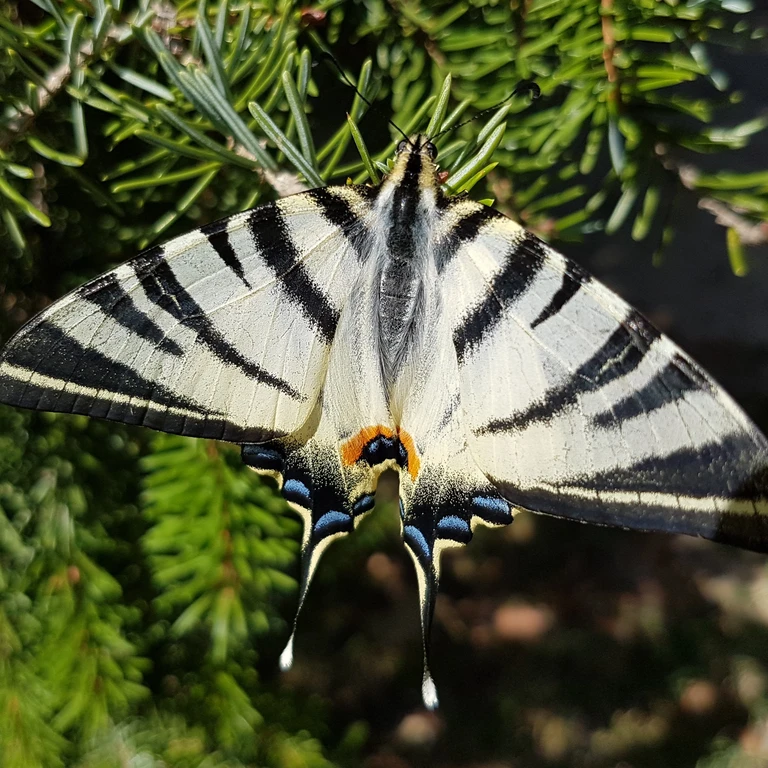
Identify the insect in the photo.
Iphiclides podalirius
